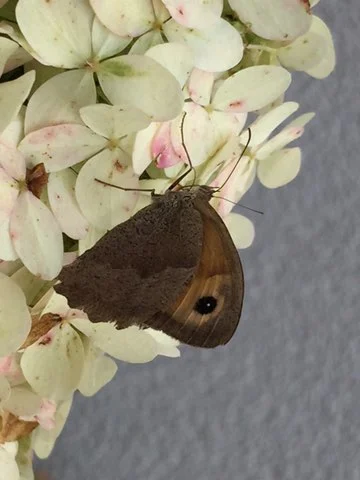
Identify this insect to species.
Maniola jurtina
